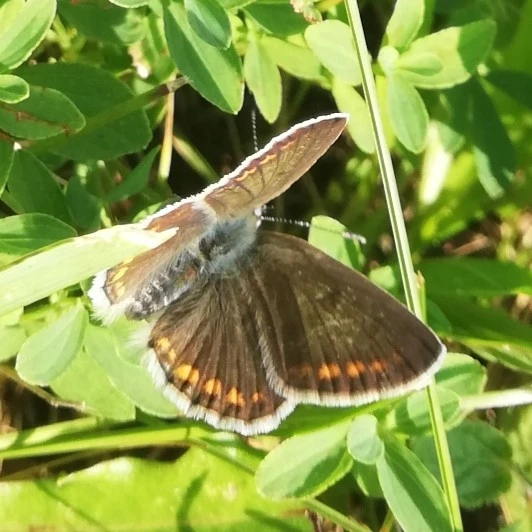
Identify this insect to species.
Polyommatus icarus
